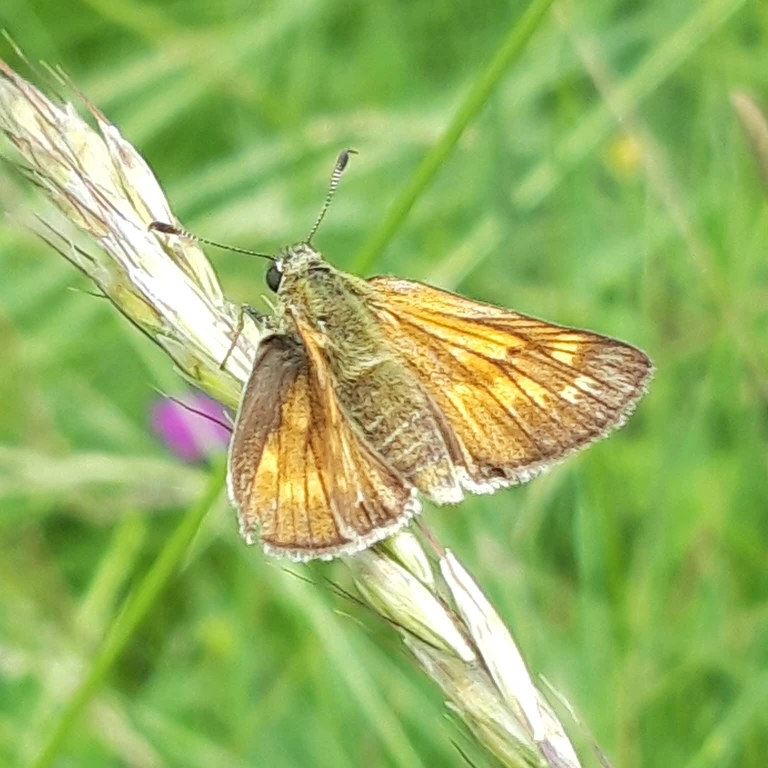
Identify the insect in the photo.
Ochlodes sylvanus (also Ochlodes venata)
